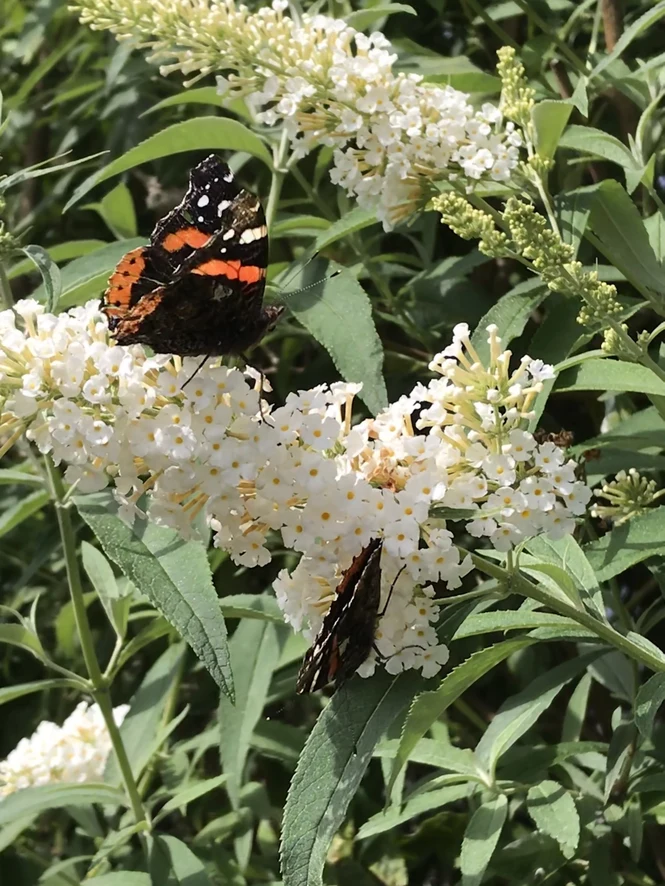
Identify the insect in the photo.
Vanessa atalanta
